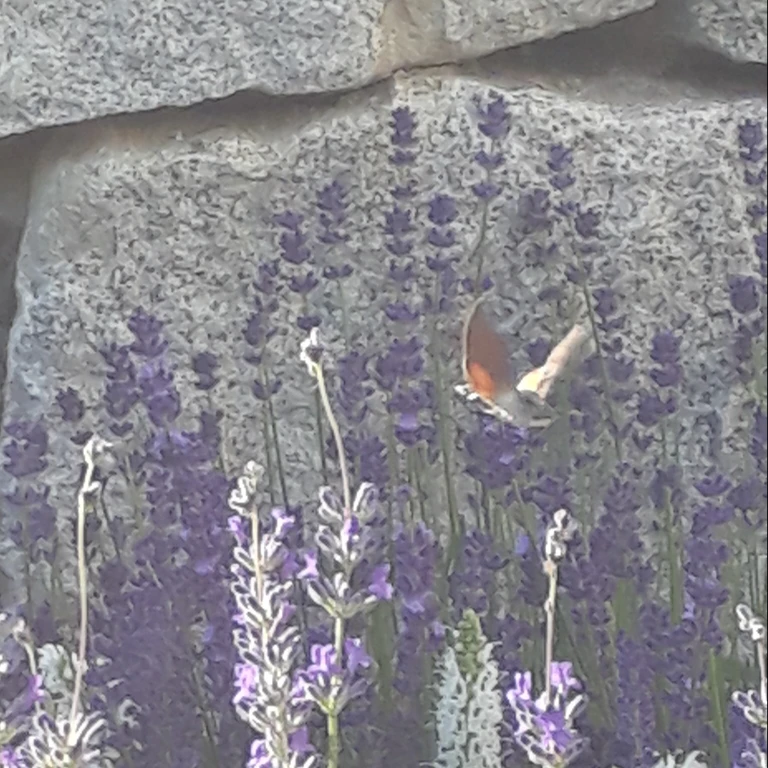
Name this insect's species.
Macroglossum stellatarum
